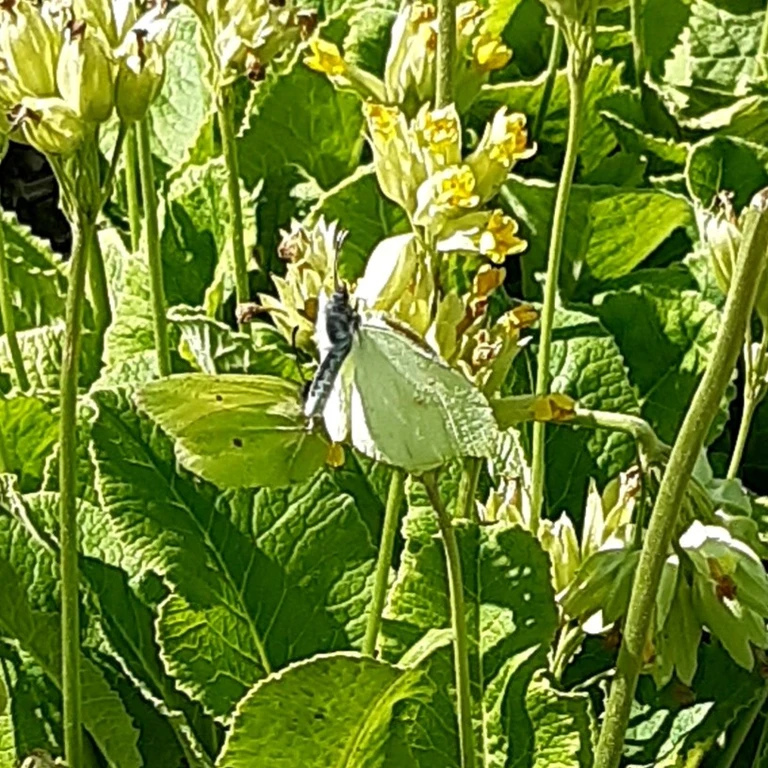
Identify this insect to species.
Gonepteryx rhamni
